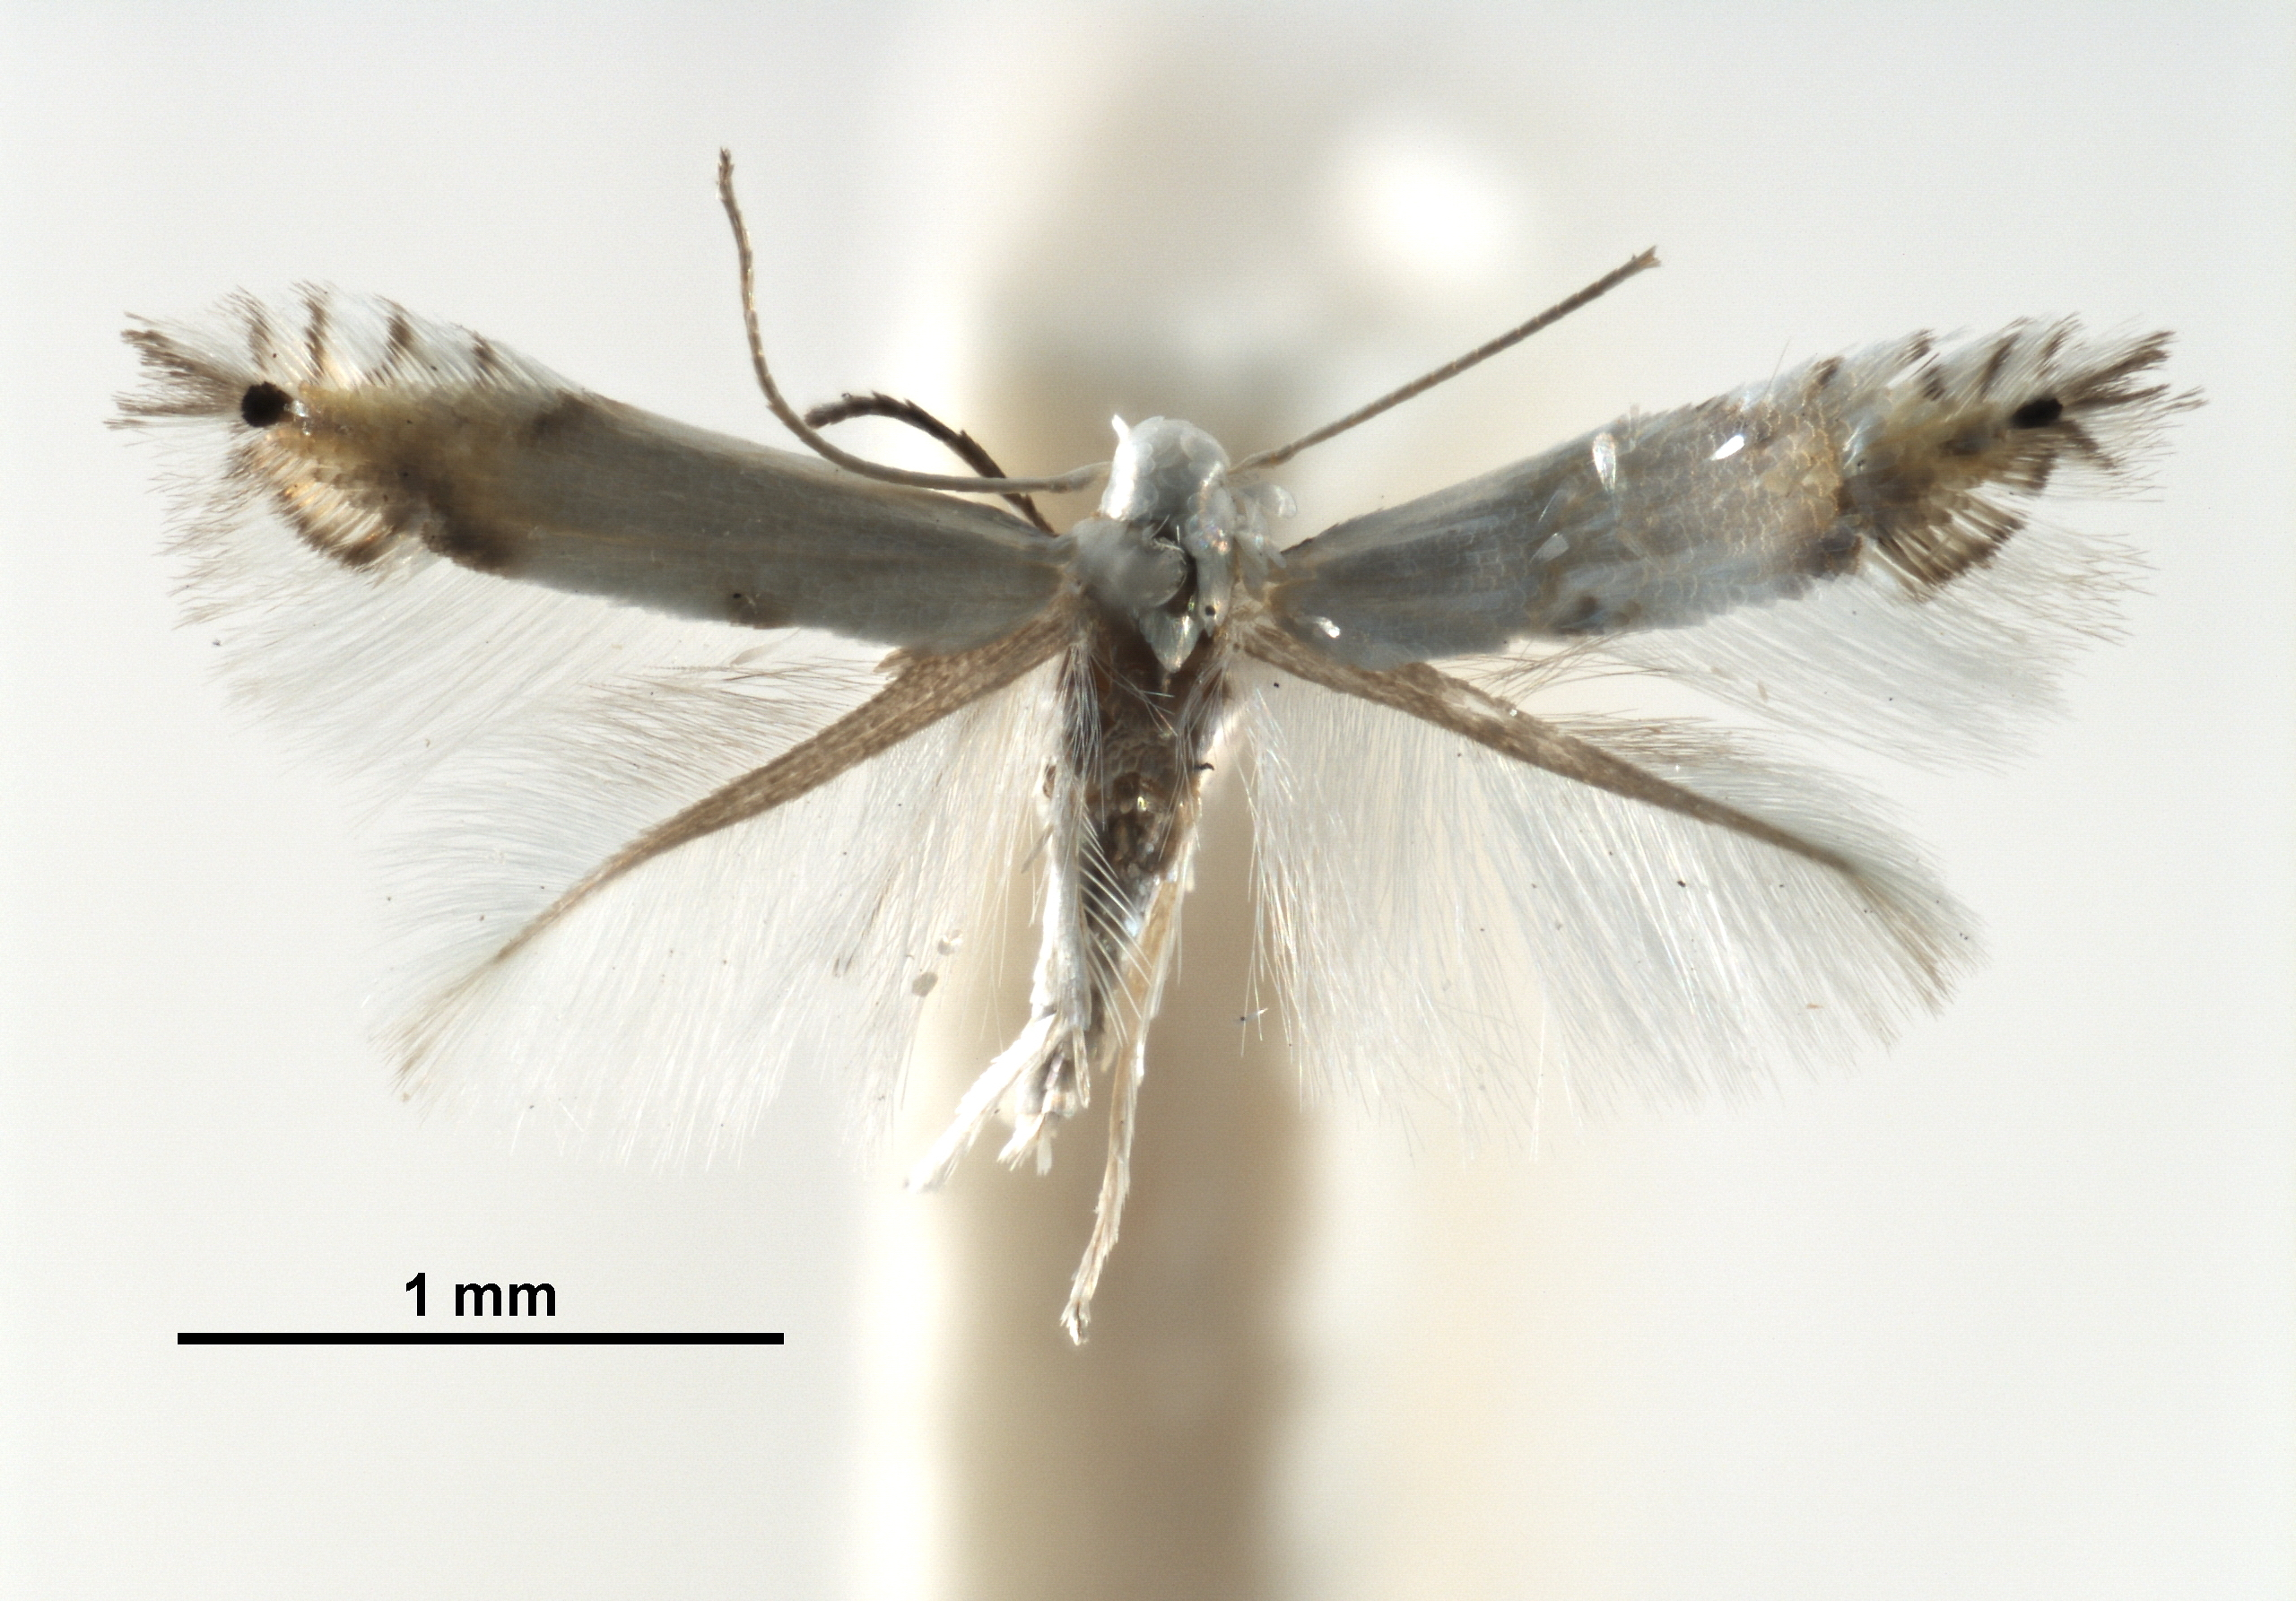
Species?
Phyllocnistis sorhageniella
